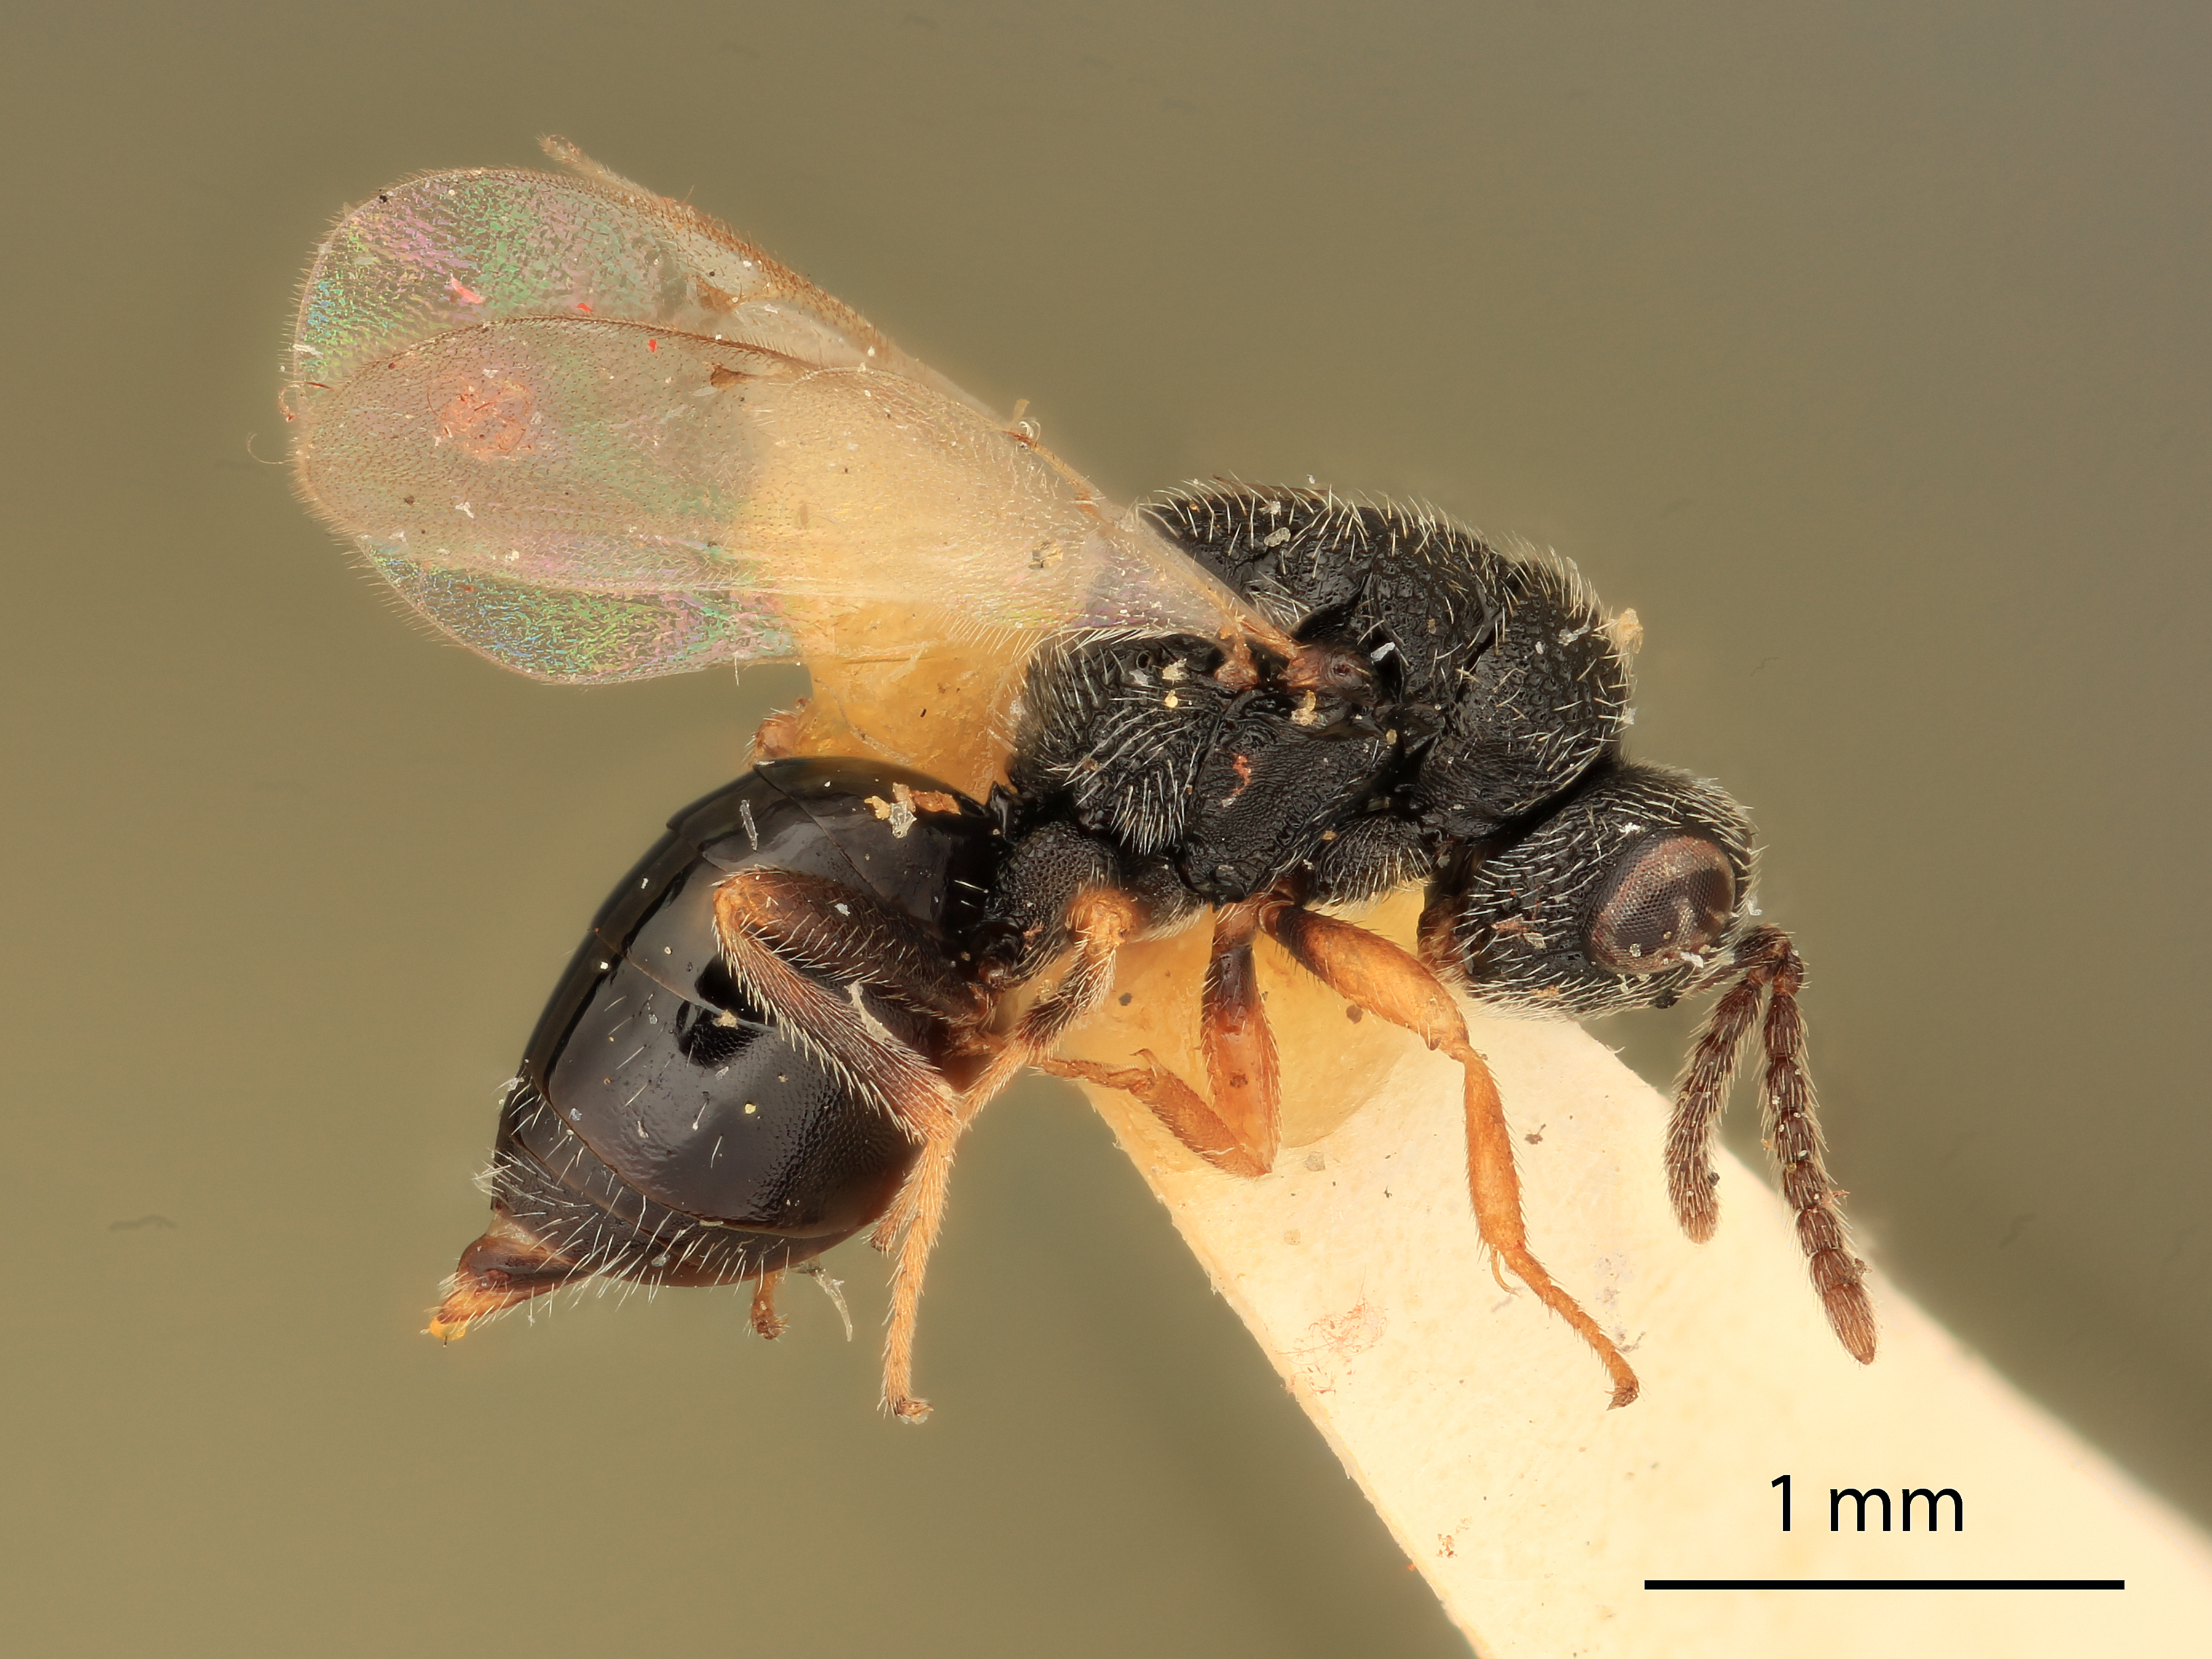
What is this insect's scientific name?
Eurytoma spongiosa
